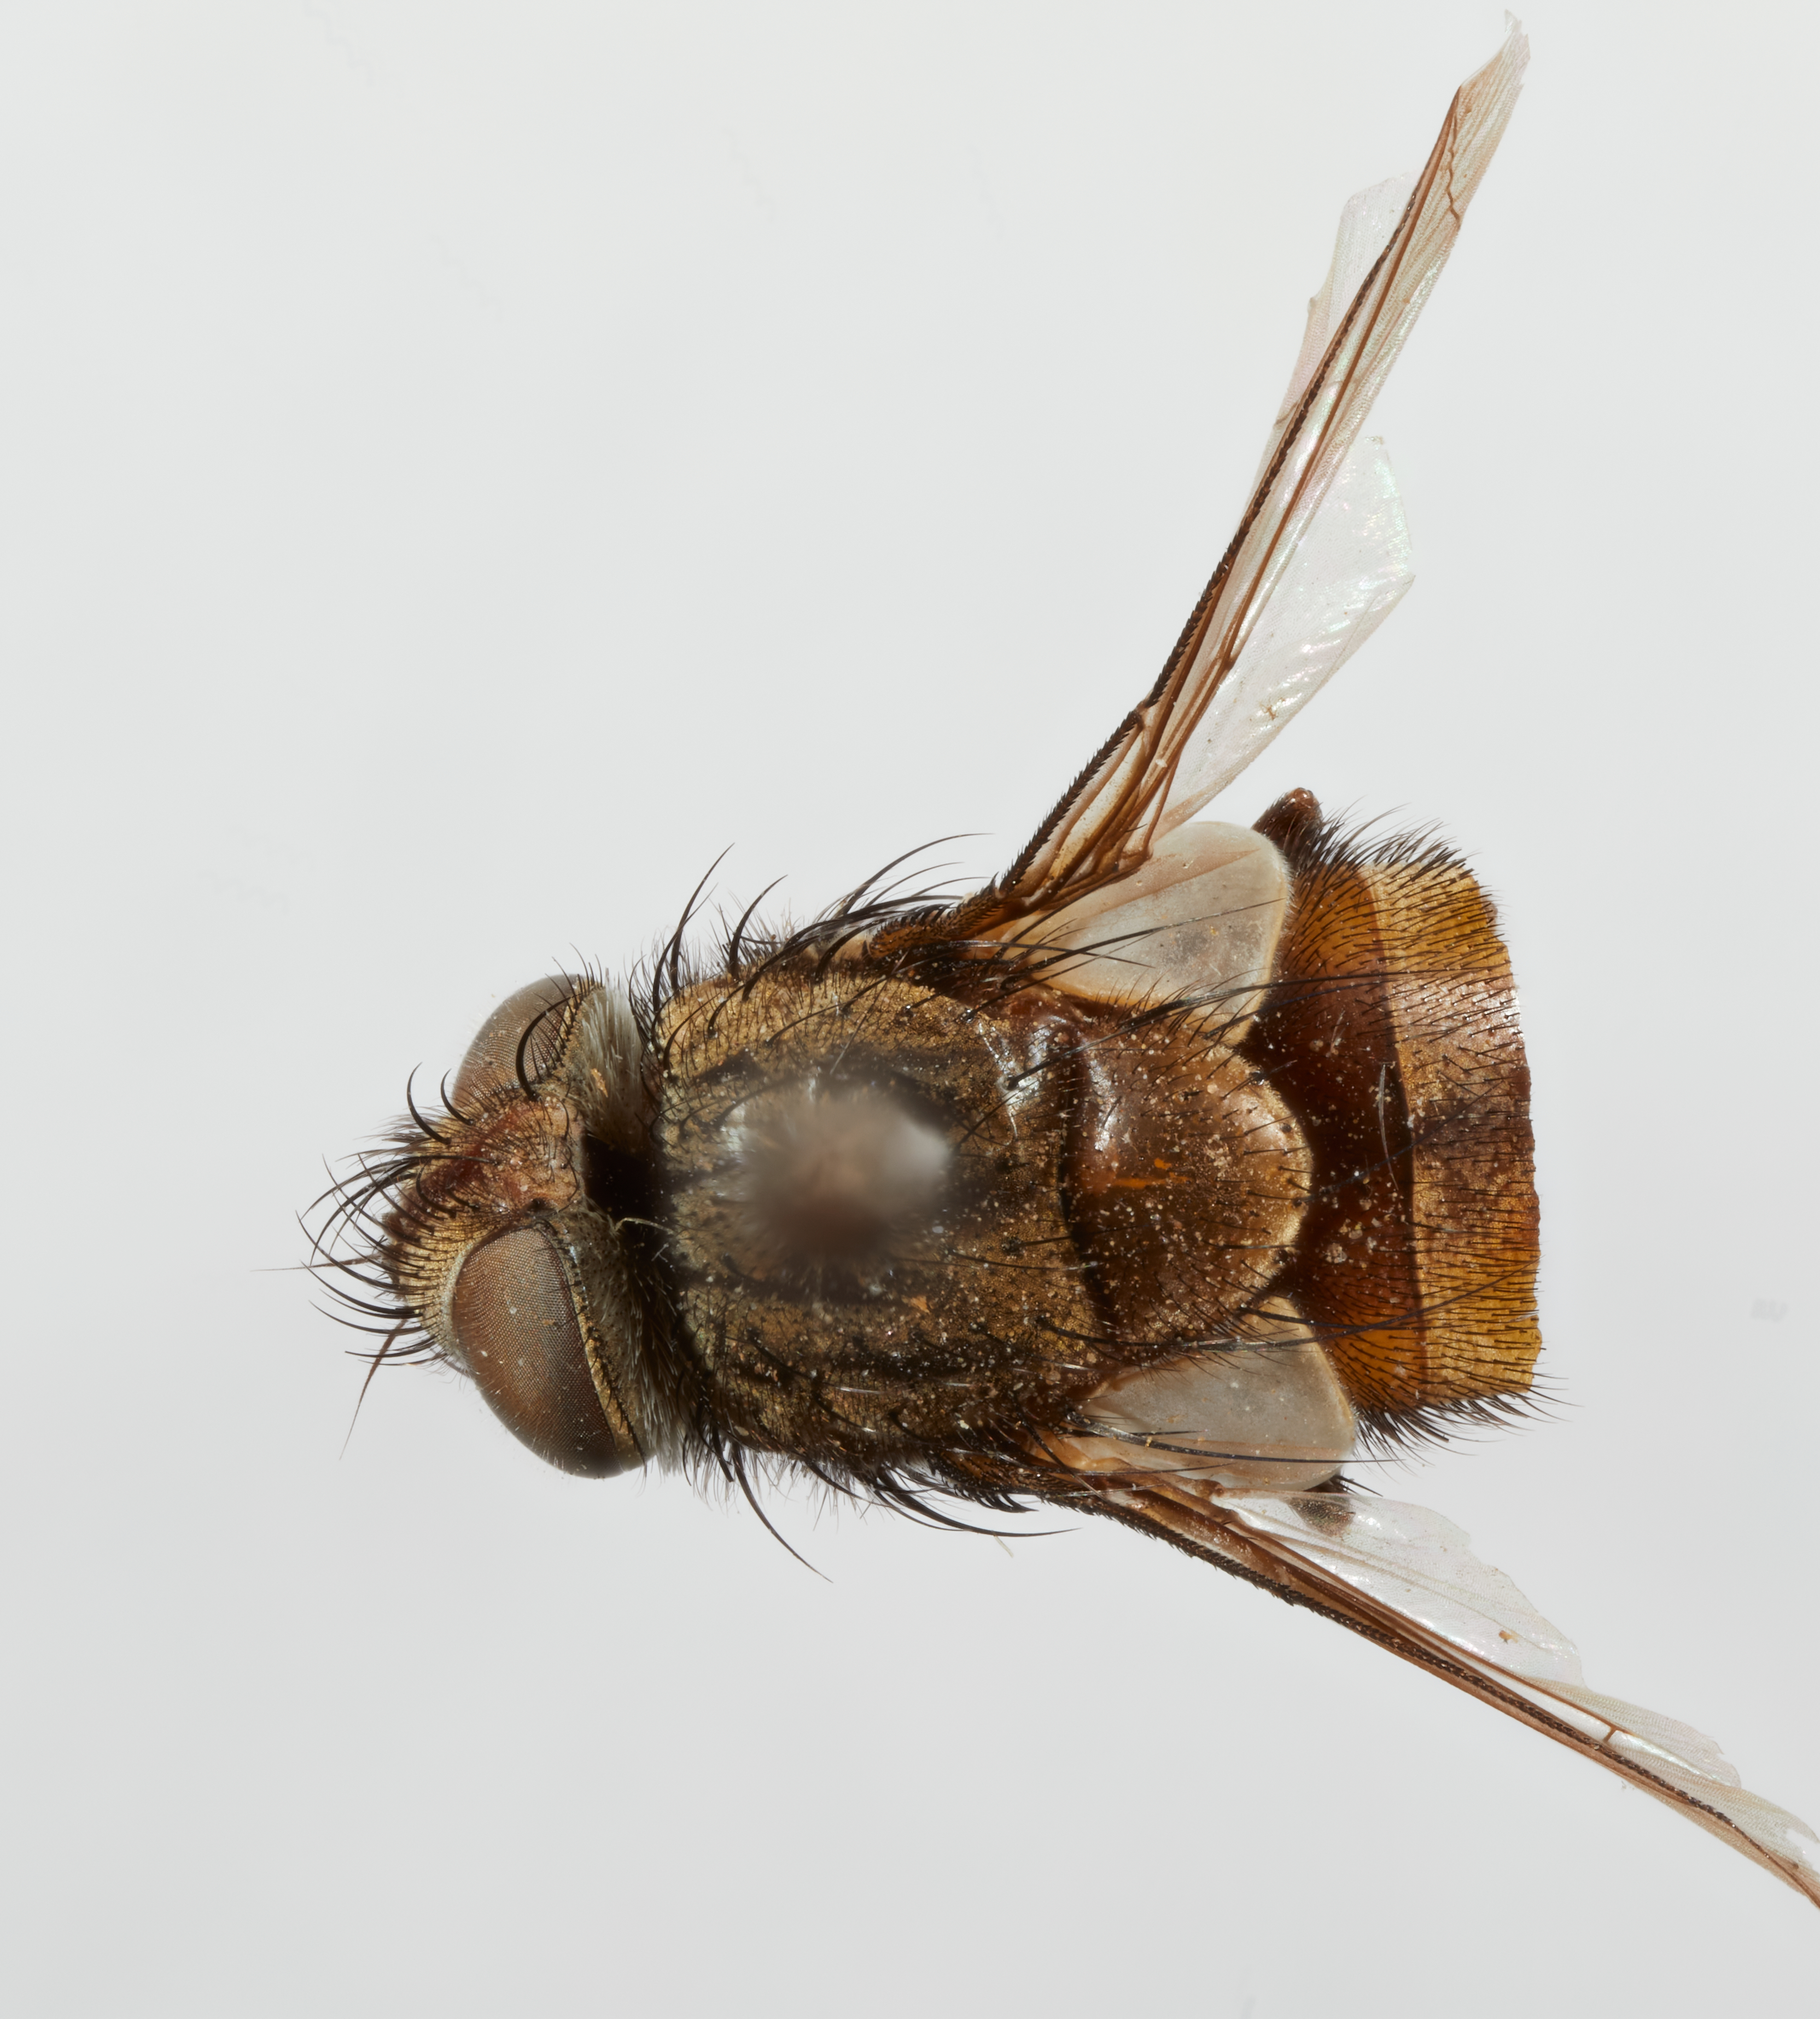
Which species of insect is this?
Eunemorilla peruviana
